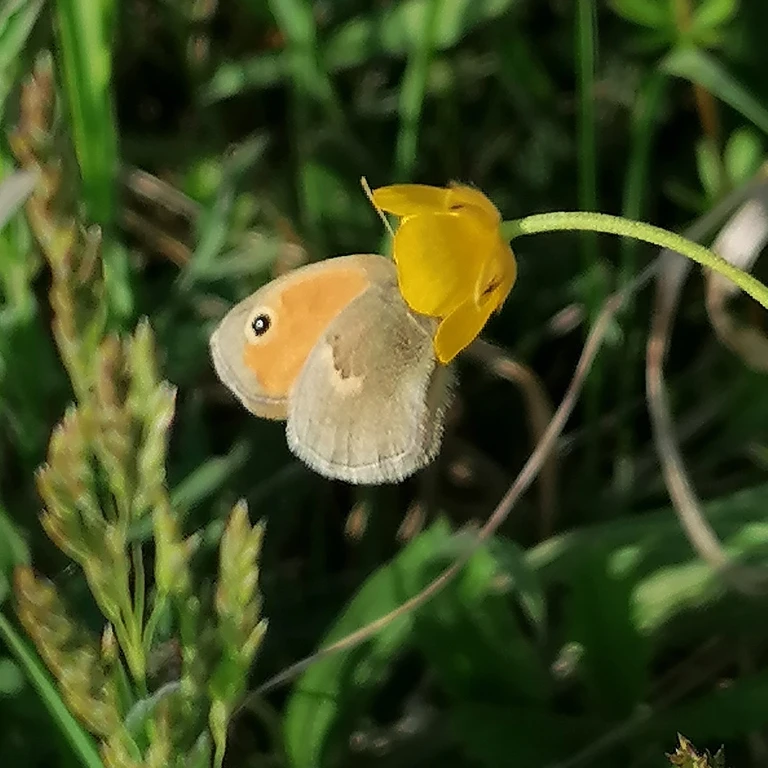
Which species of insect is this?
Coenonympha pamphilus
